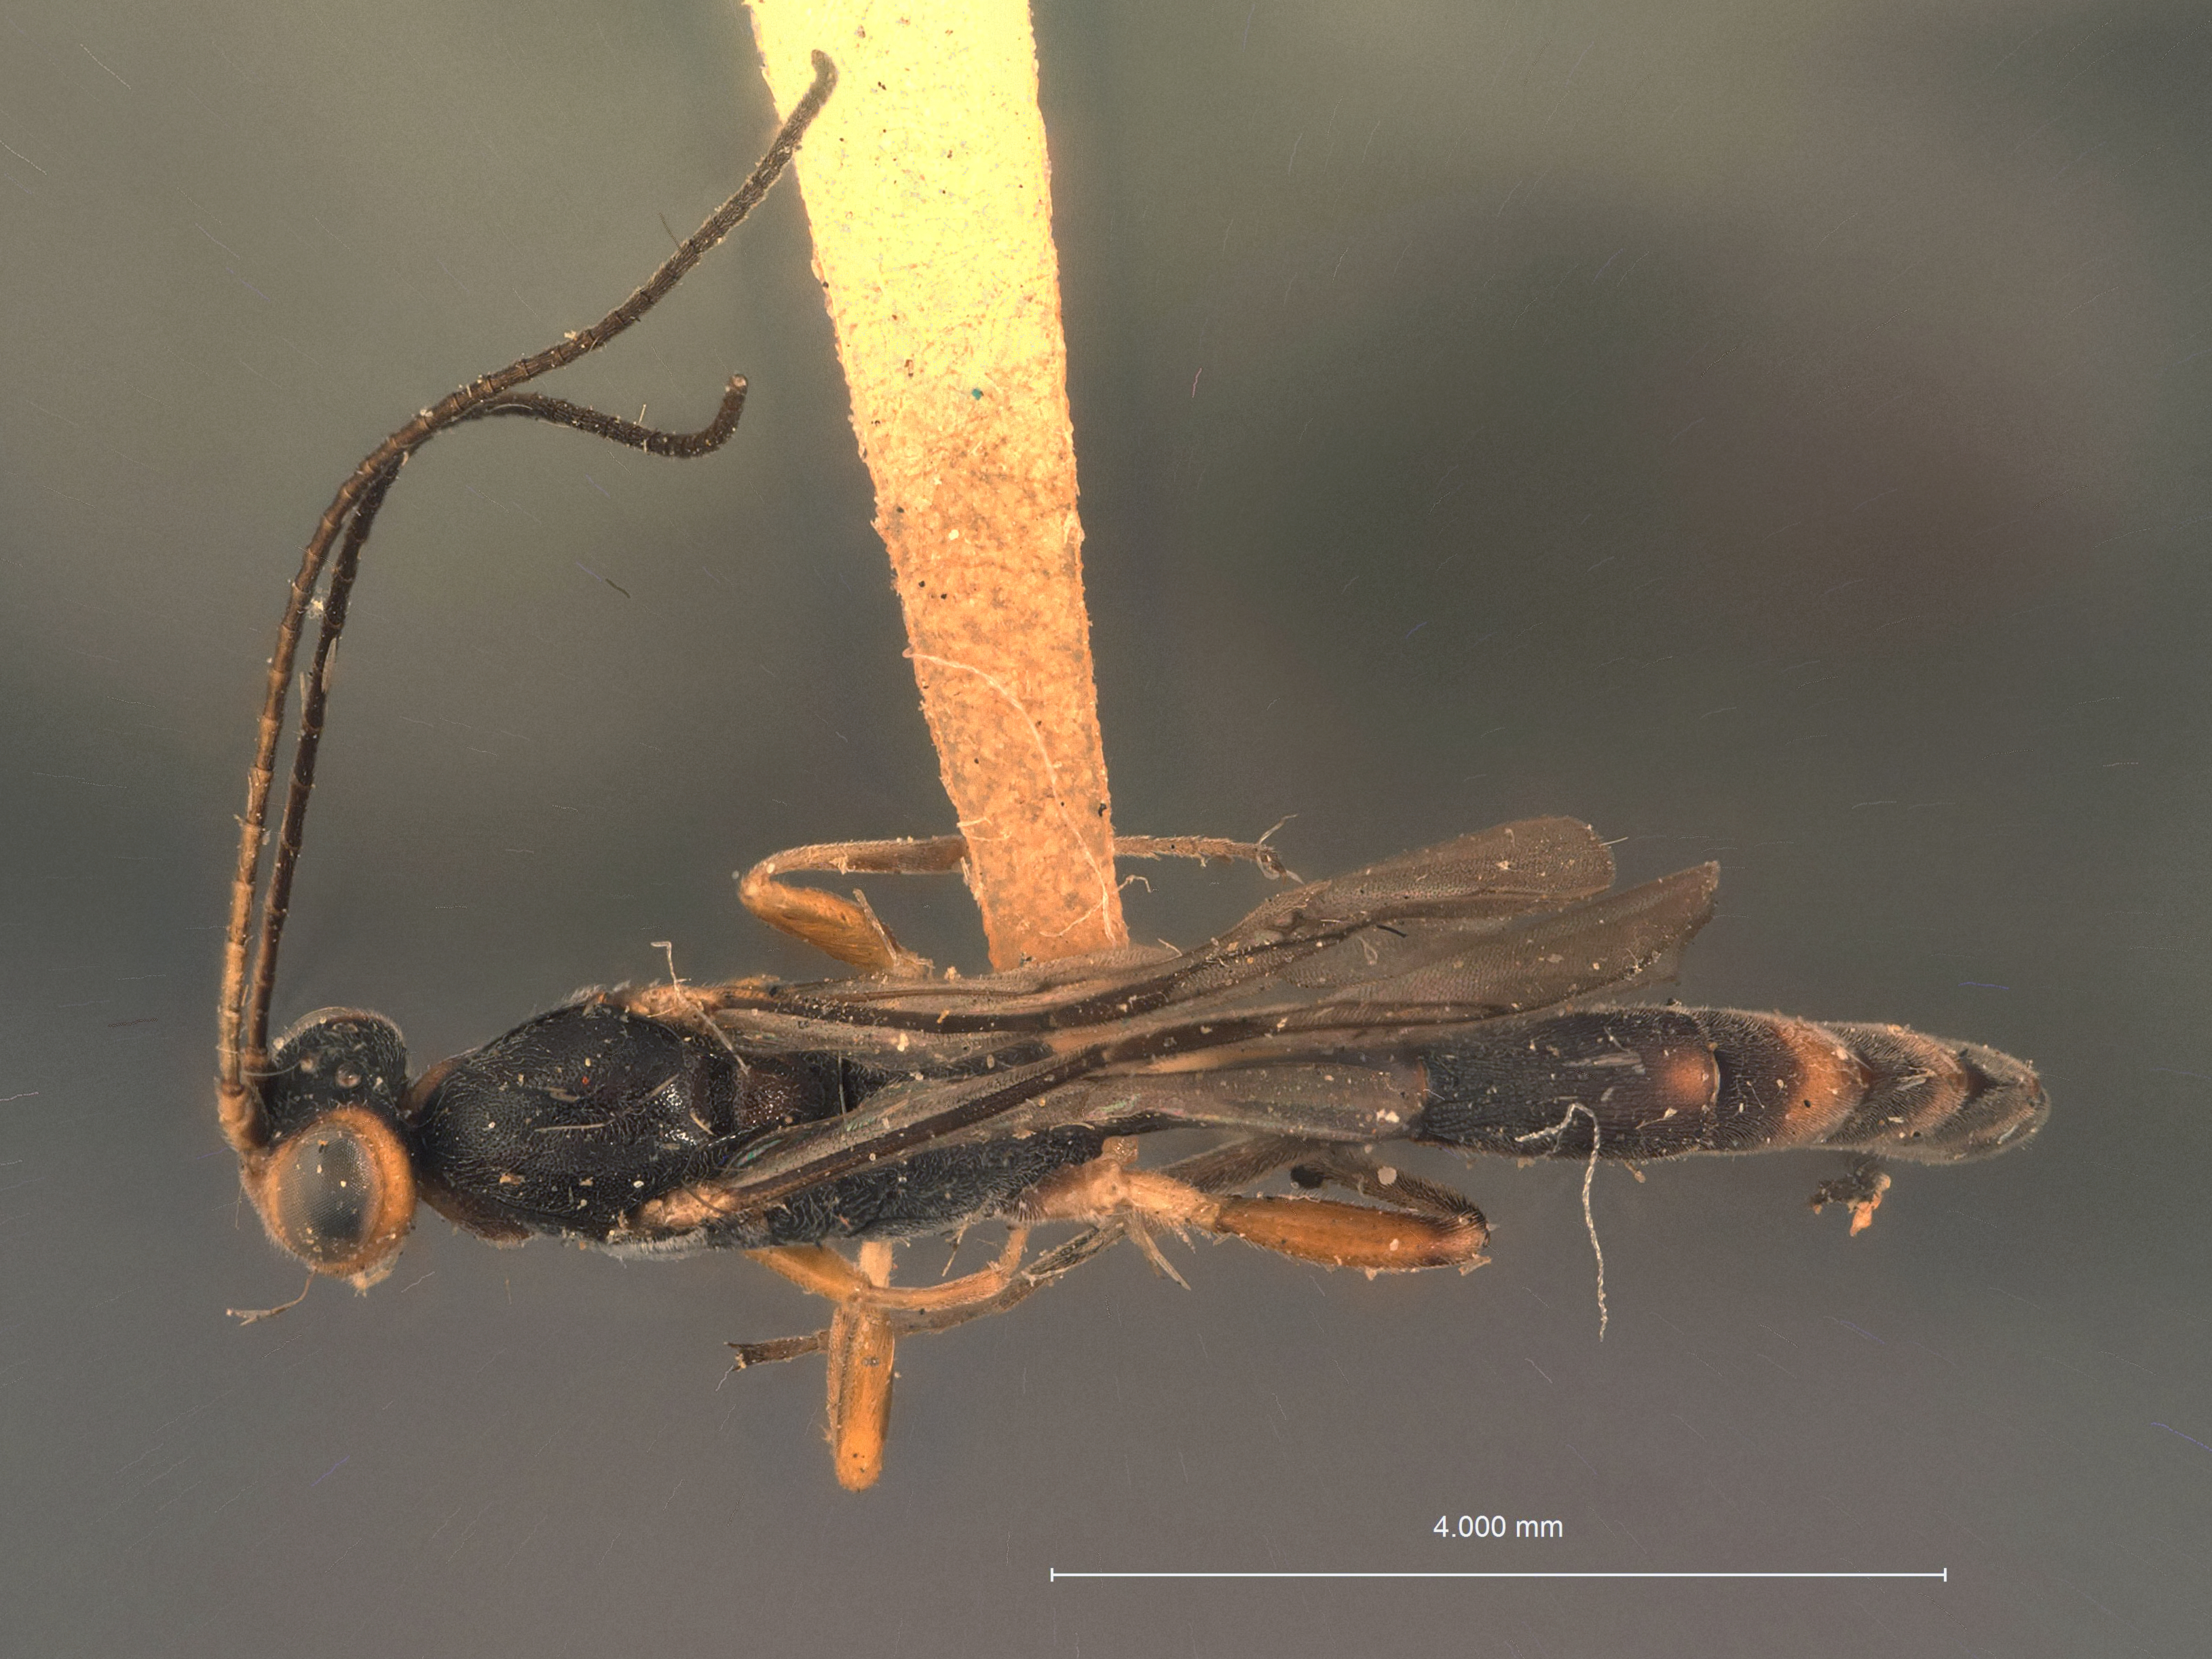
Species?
Leptopygus stangli
